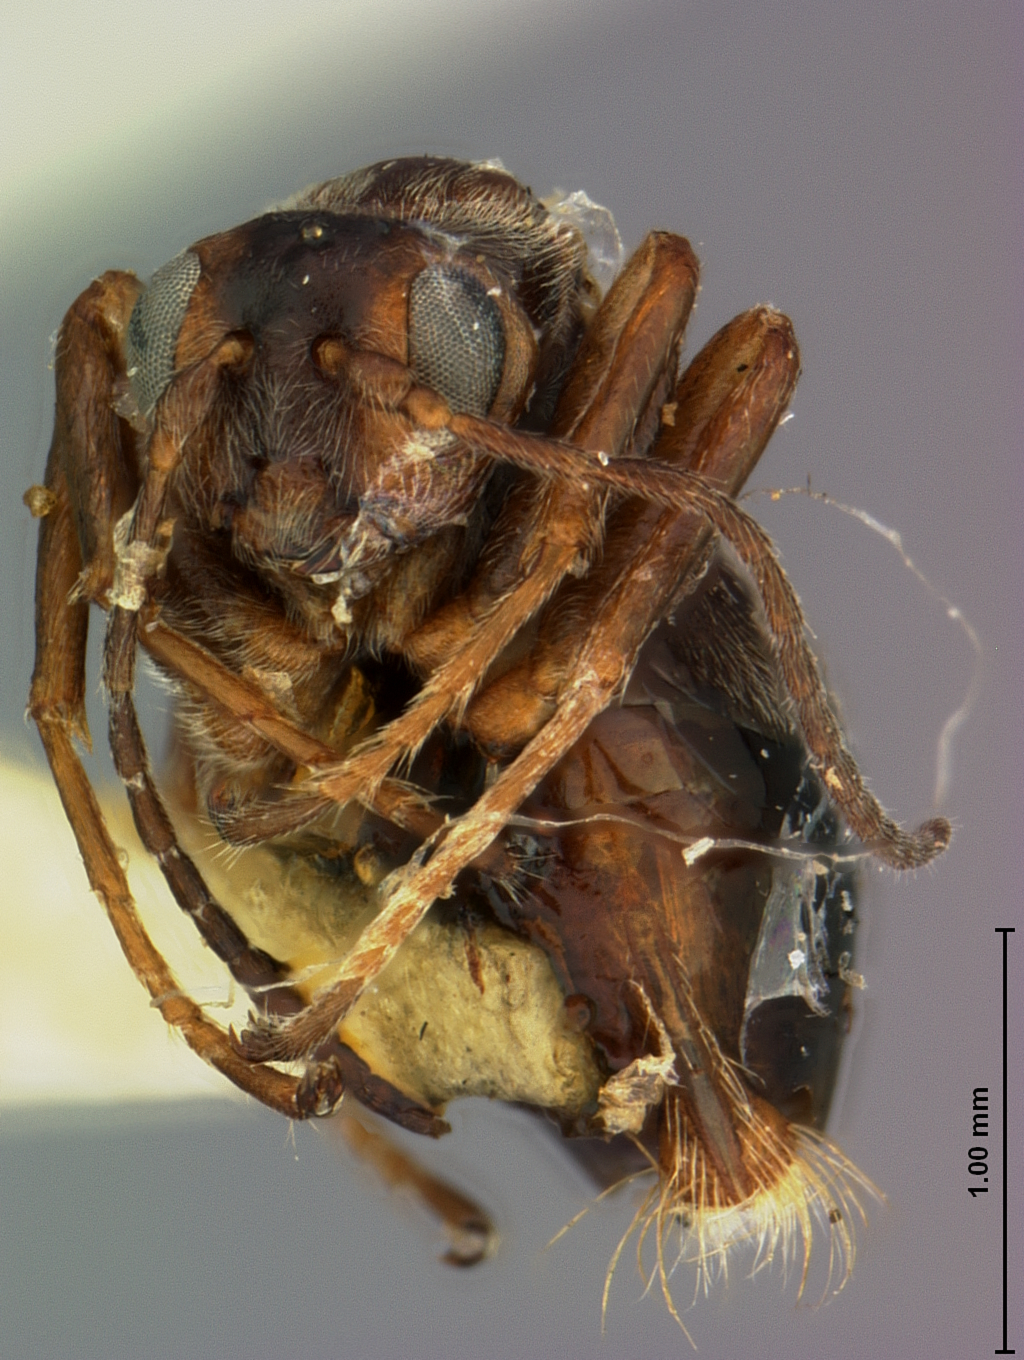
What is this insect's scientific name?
Acraspis niger
